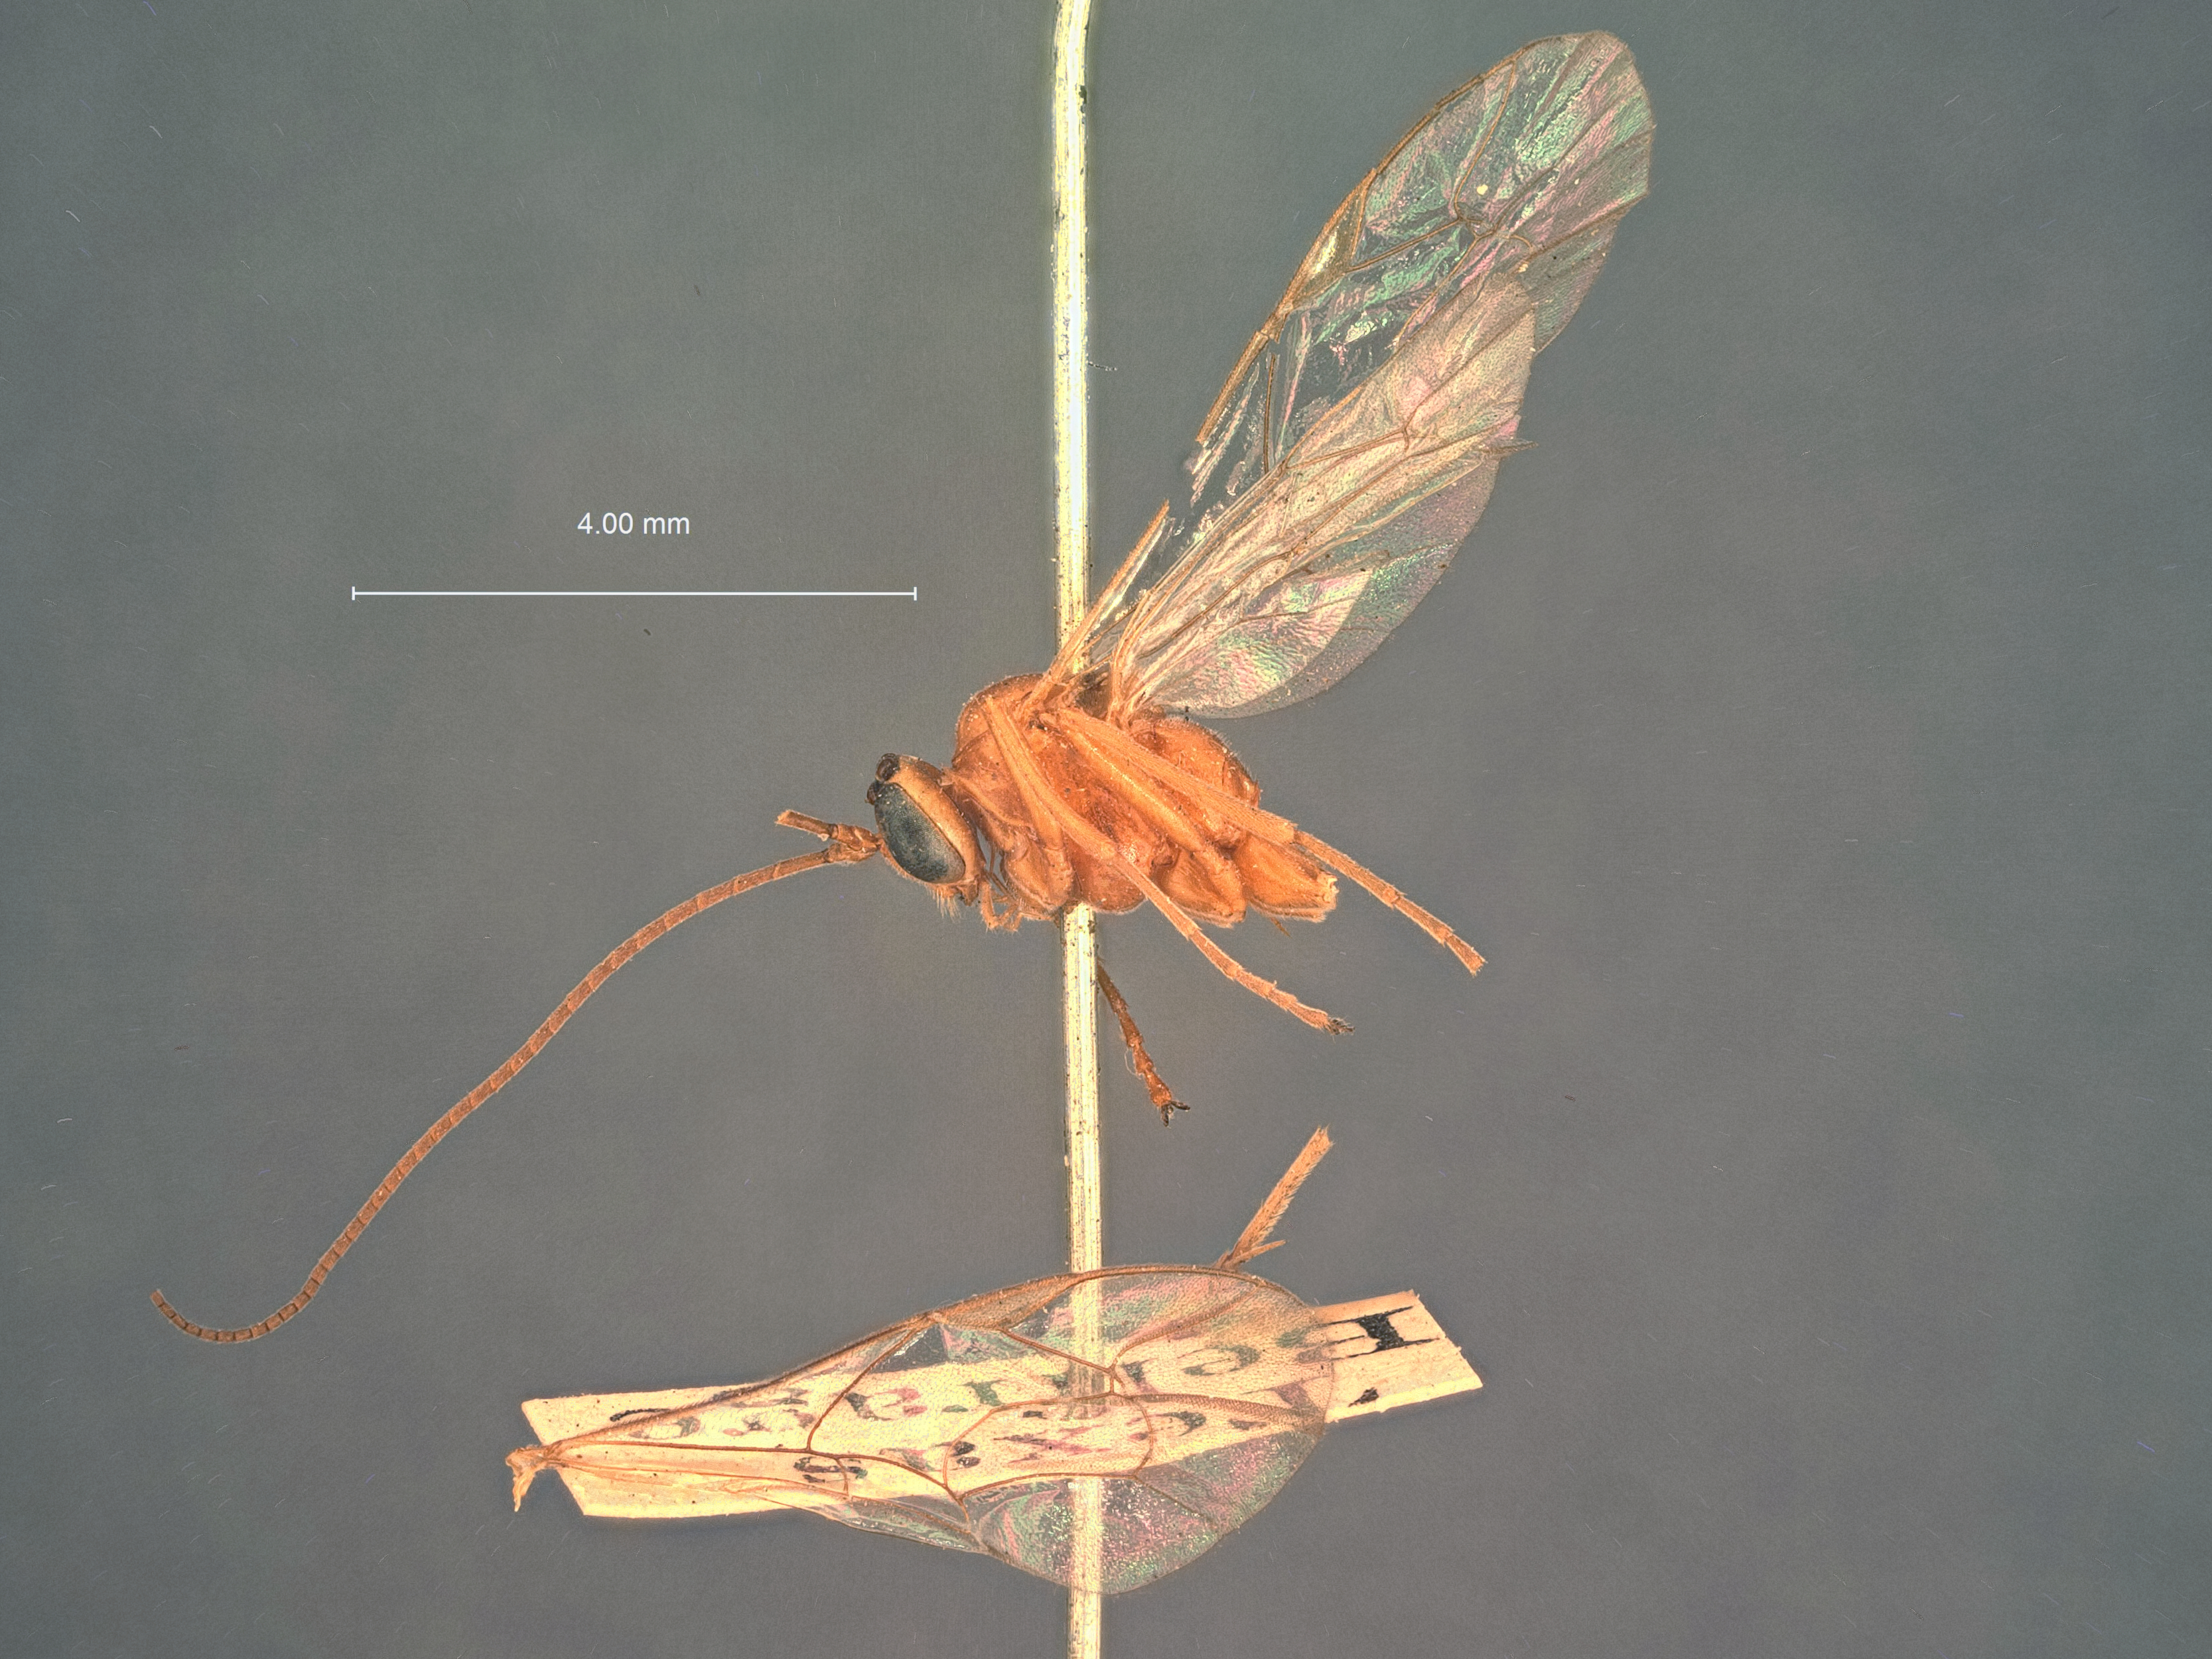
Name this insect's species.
Paniscus texanus
